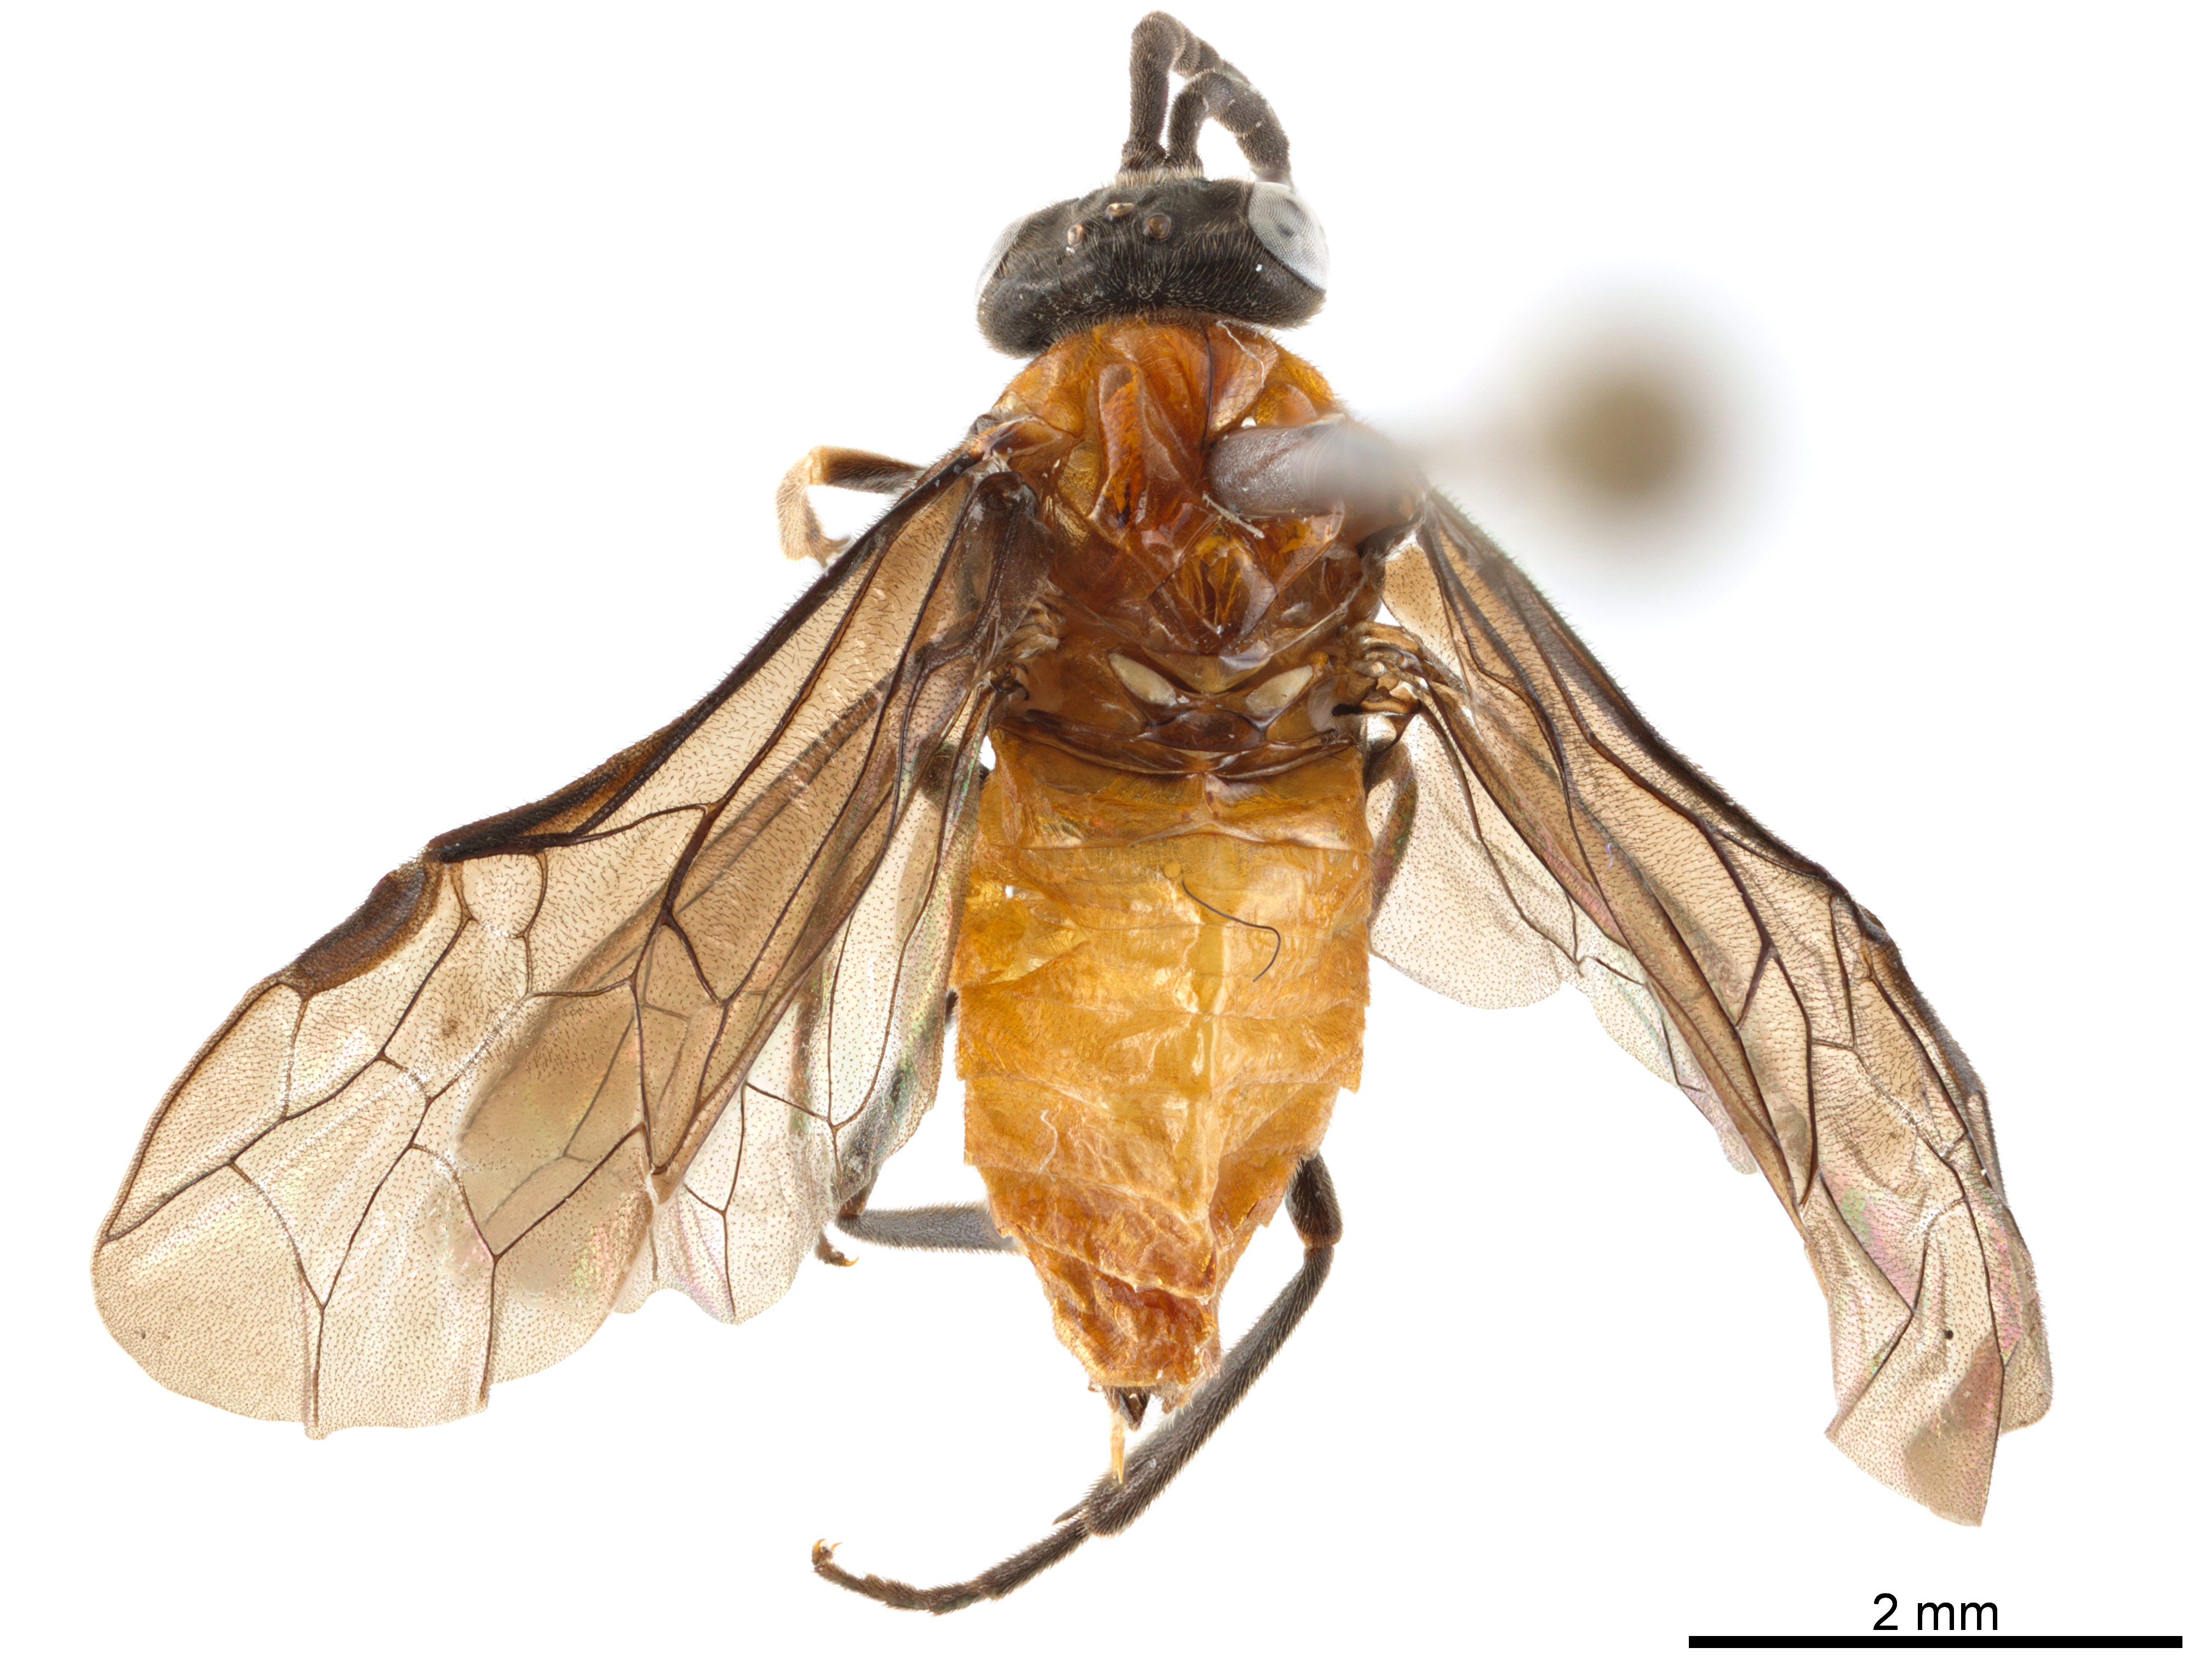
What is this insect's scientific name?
Eustromboceros alboclypea
